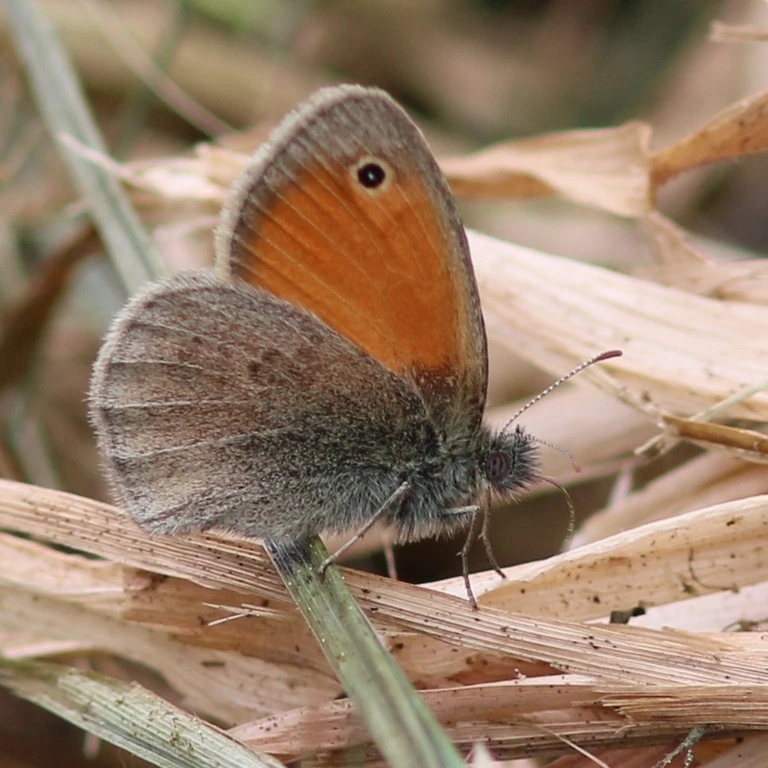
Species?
Coenonympha pamphilus
